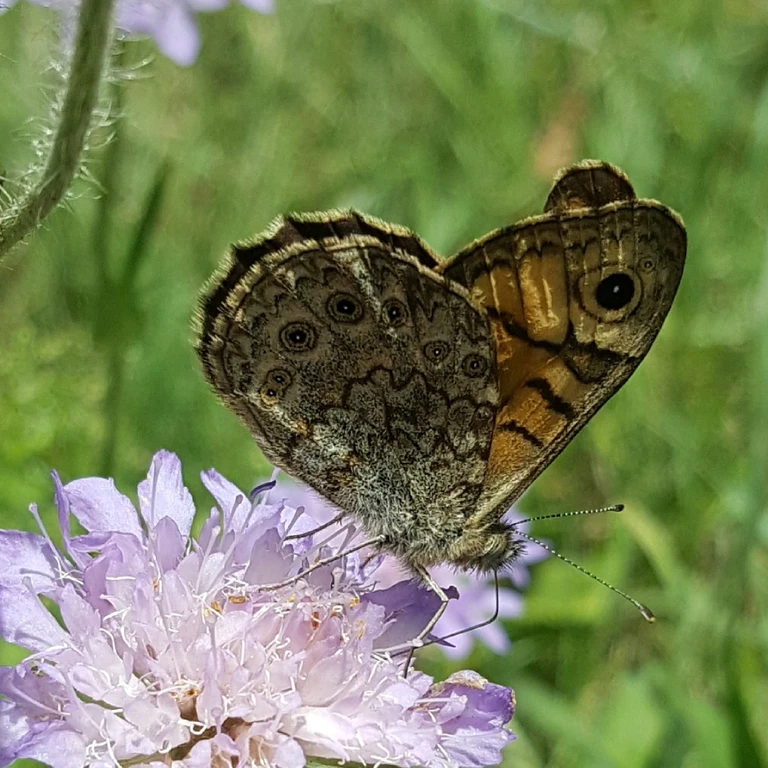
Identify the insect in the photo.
Lasiommata megera (also Pararge megera)
